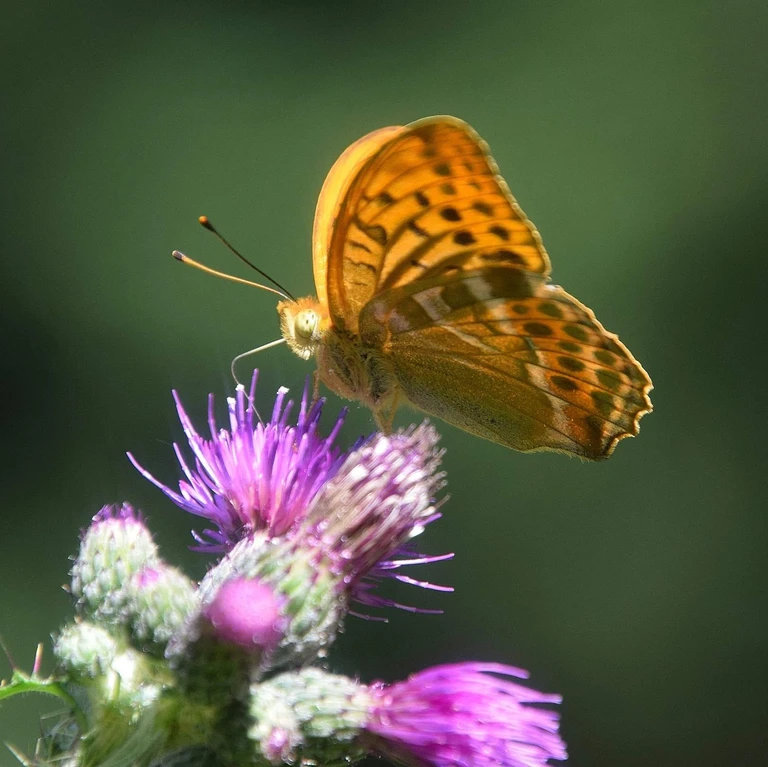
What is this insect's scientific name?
Argynnis paphia
